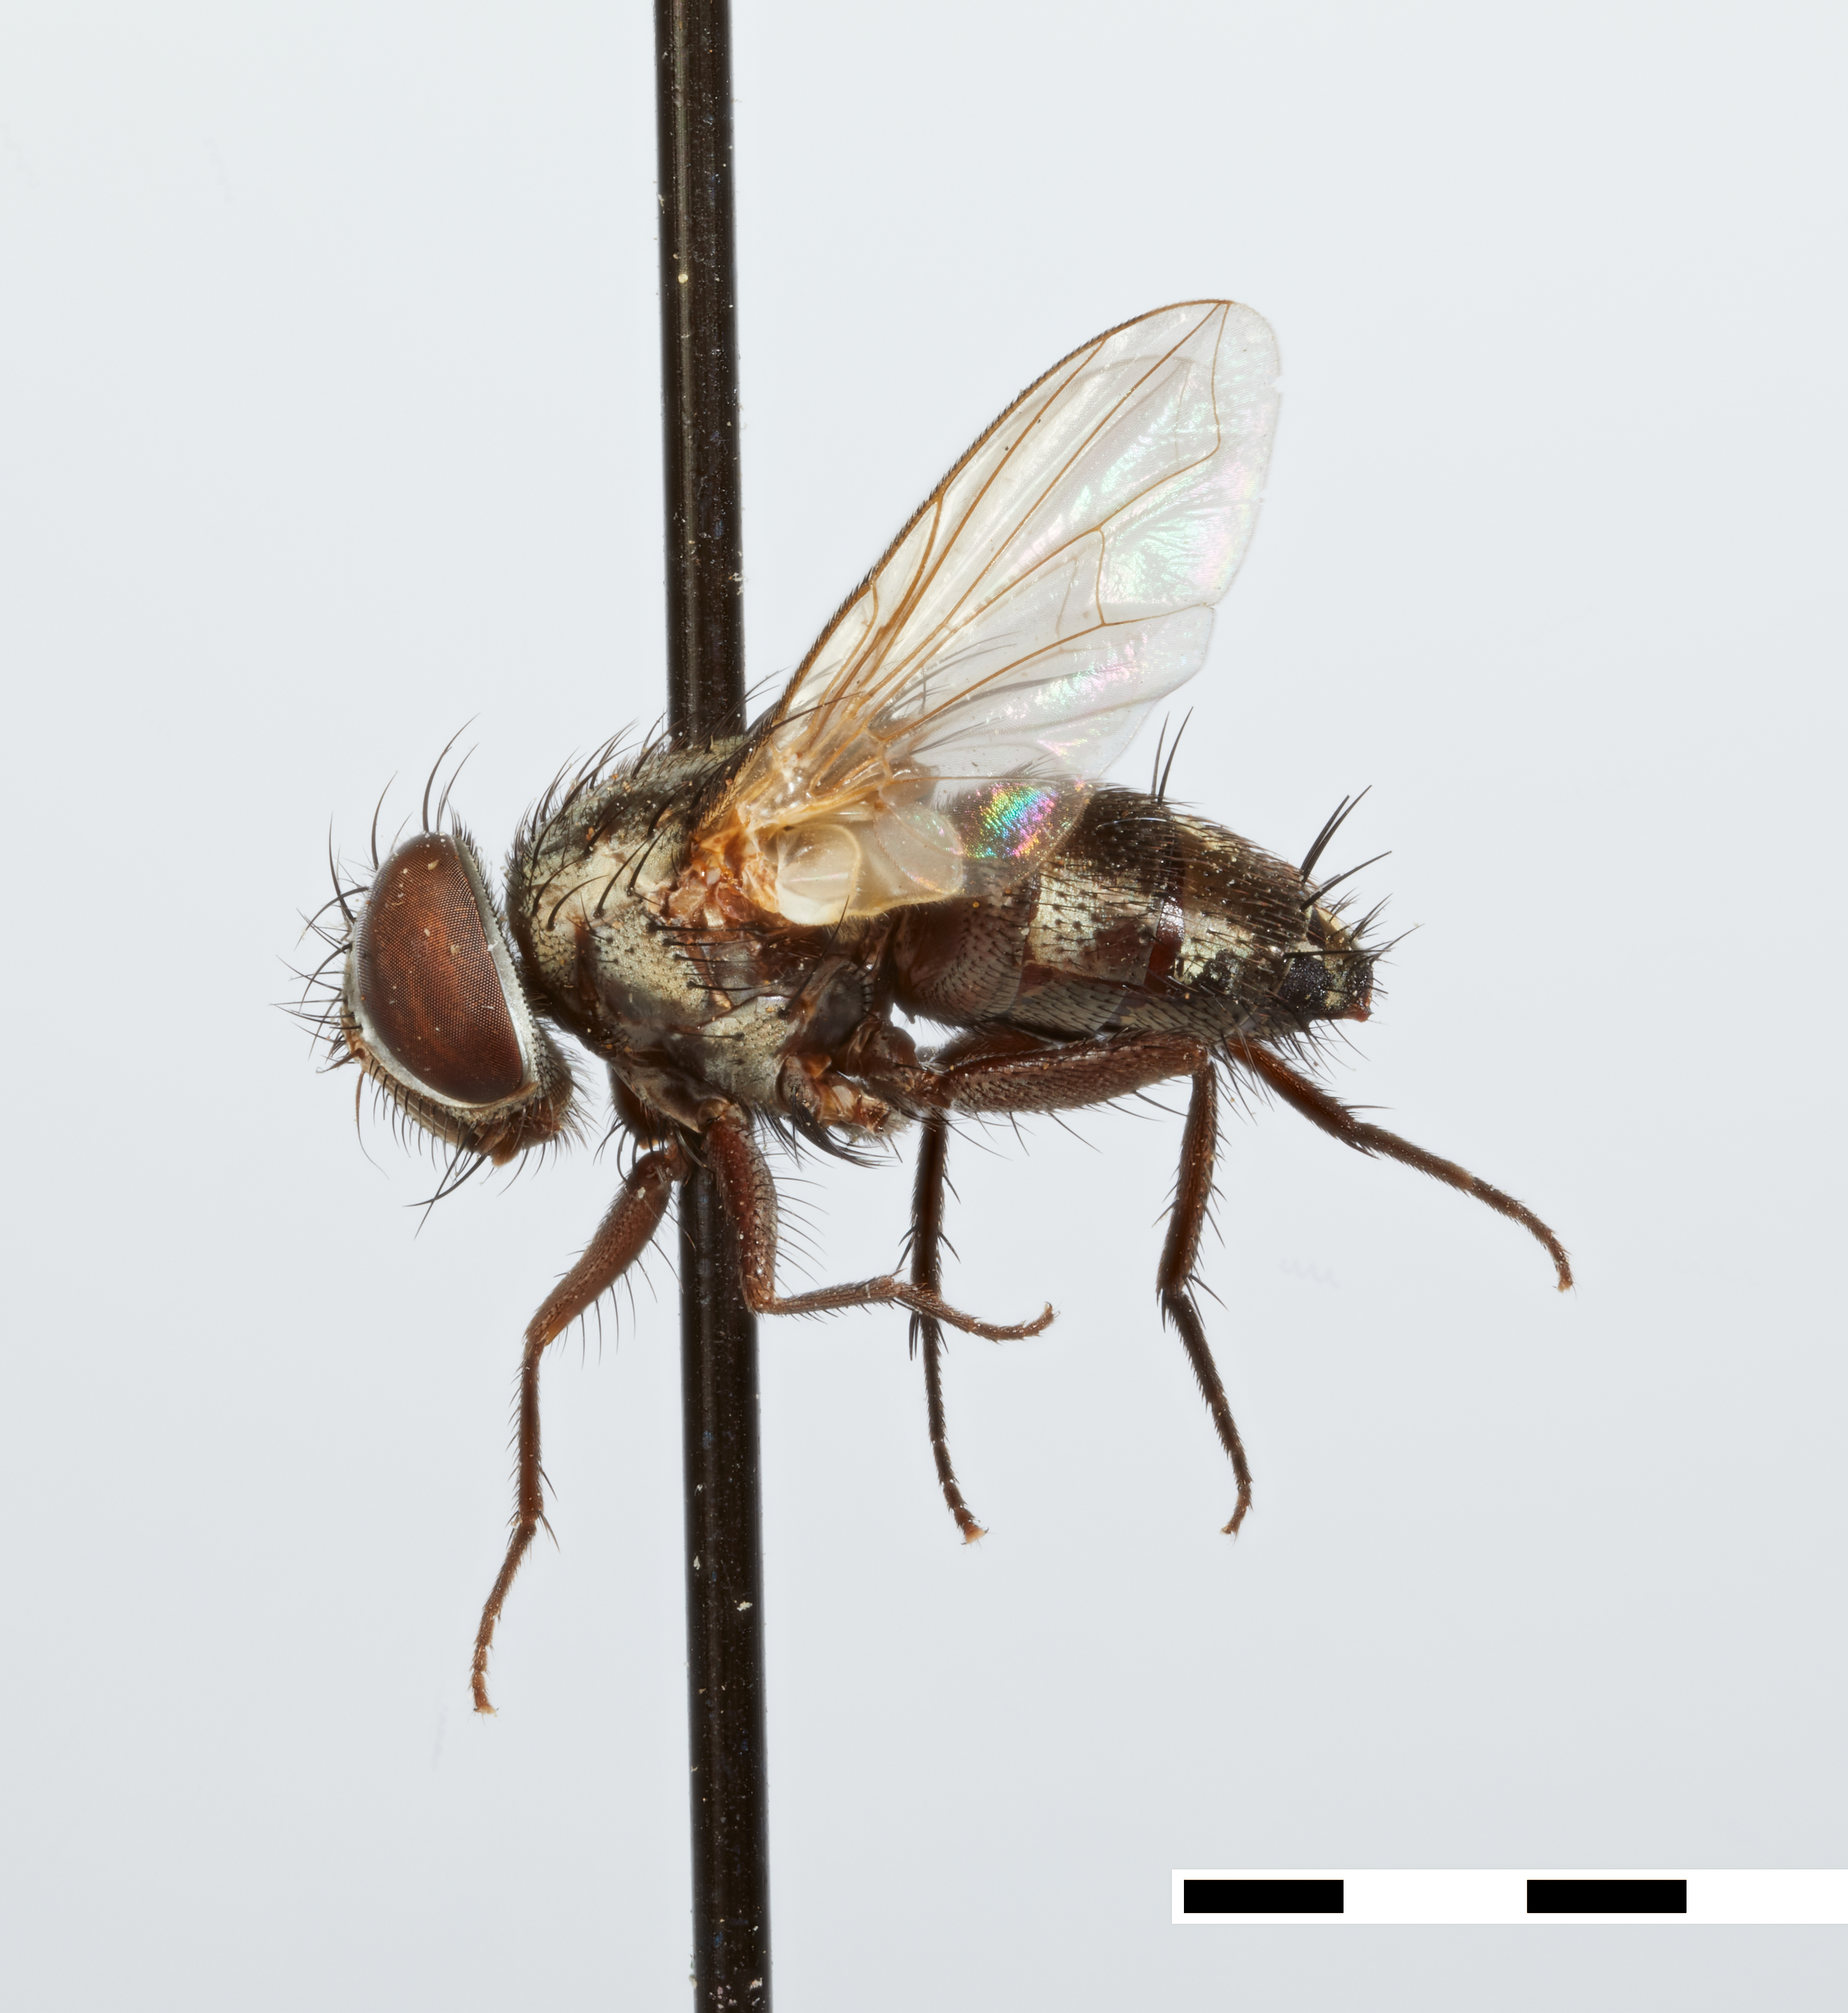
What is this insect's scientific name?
Cylindromasicera prima
